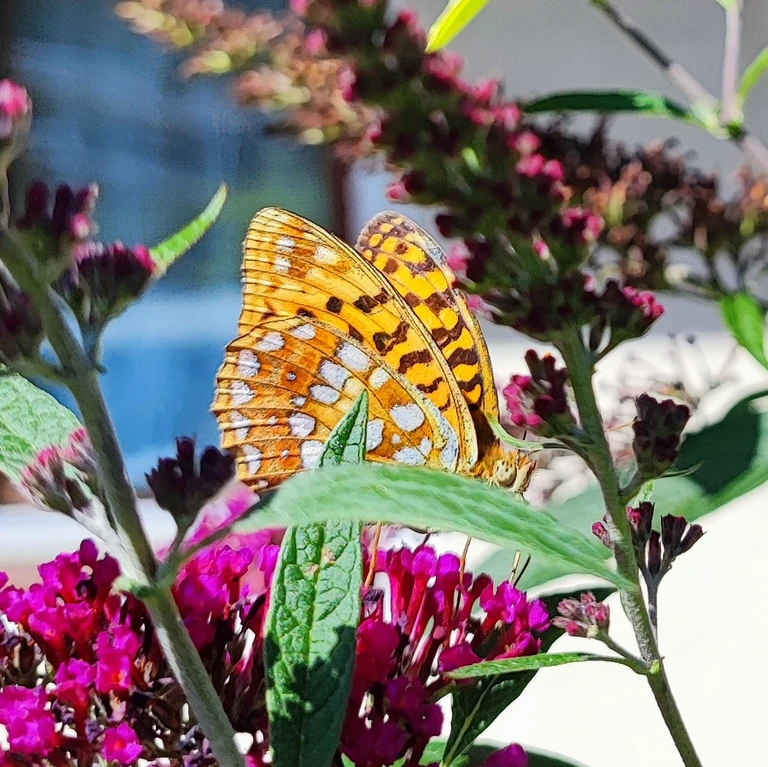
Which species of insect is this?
Fabriciana adippe
